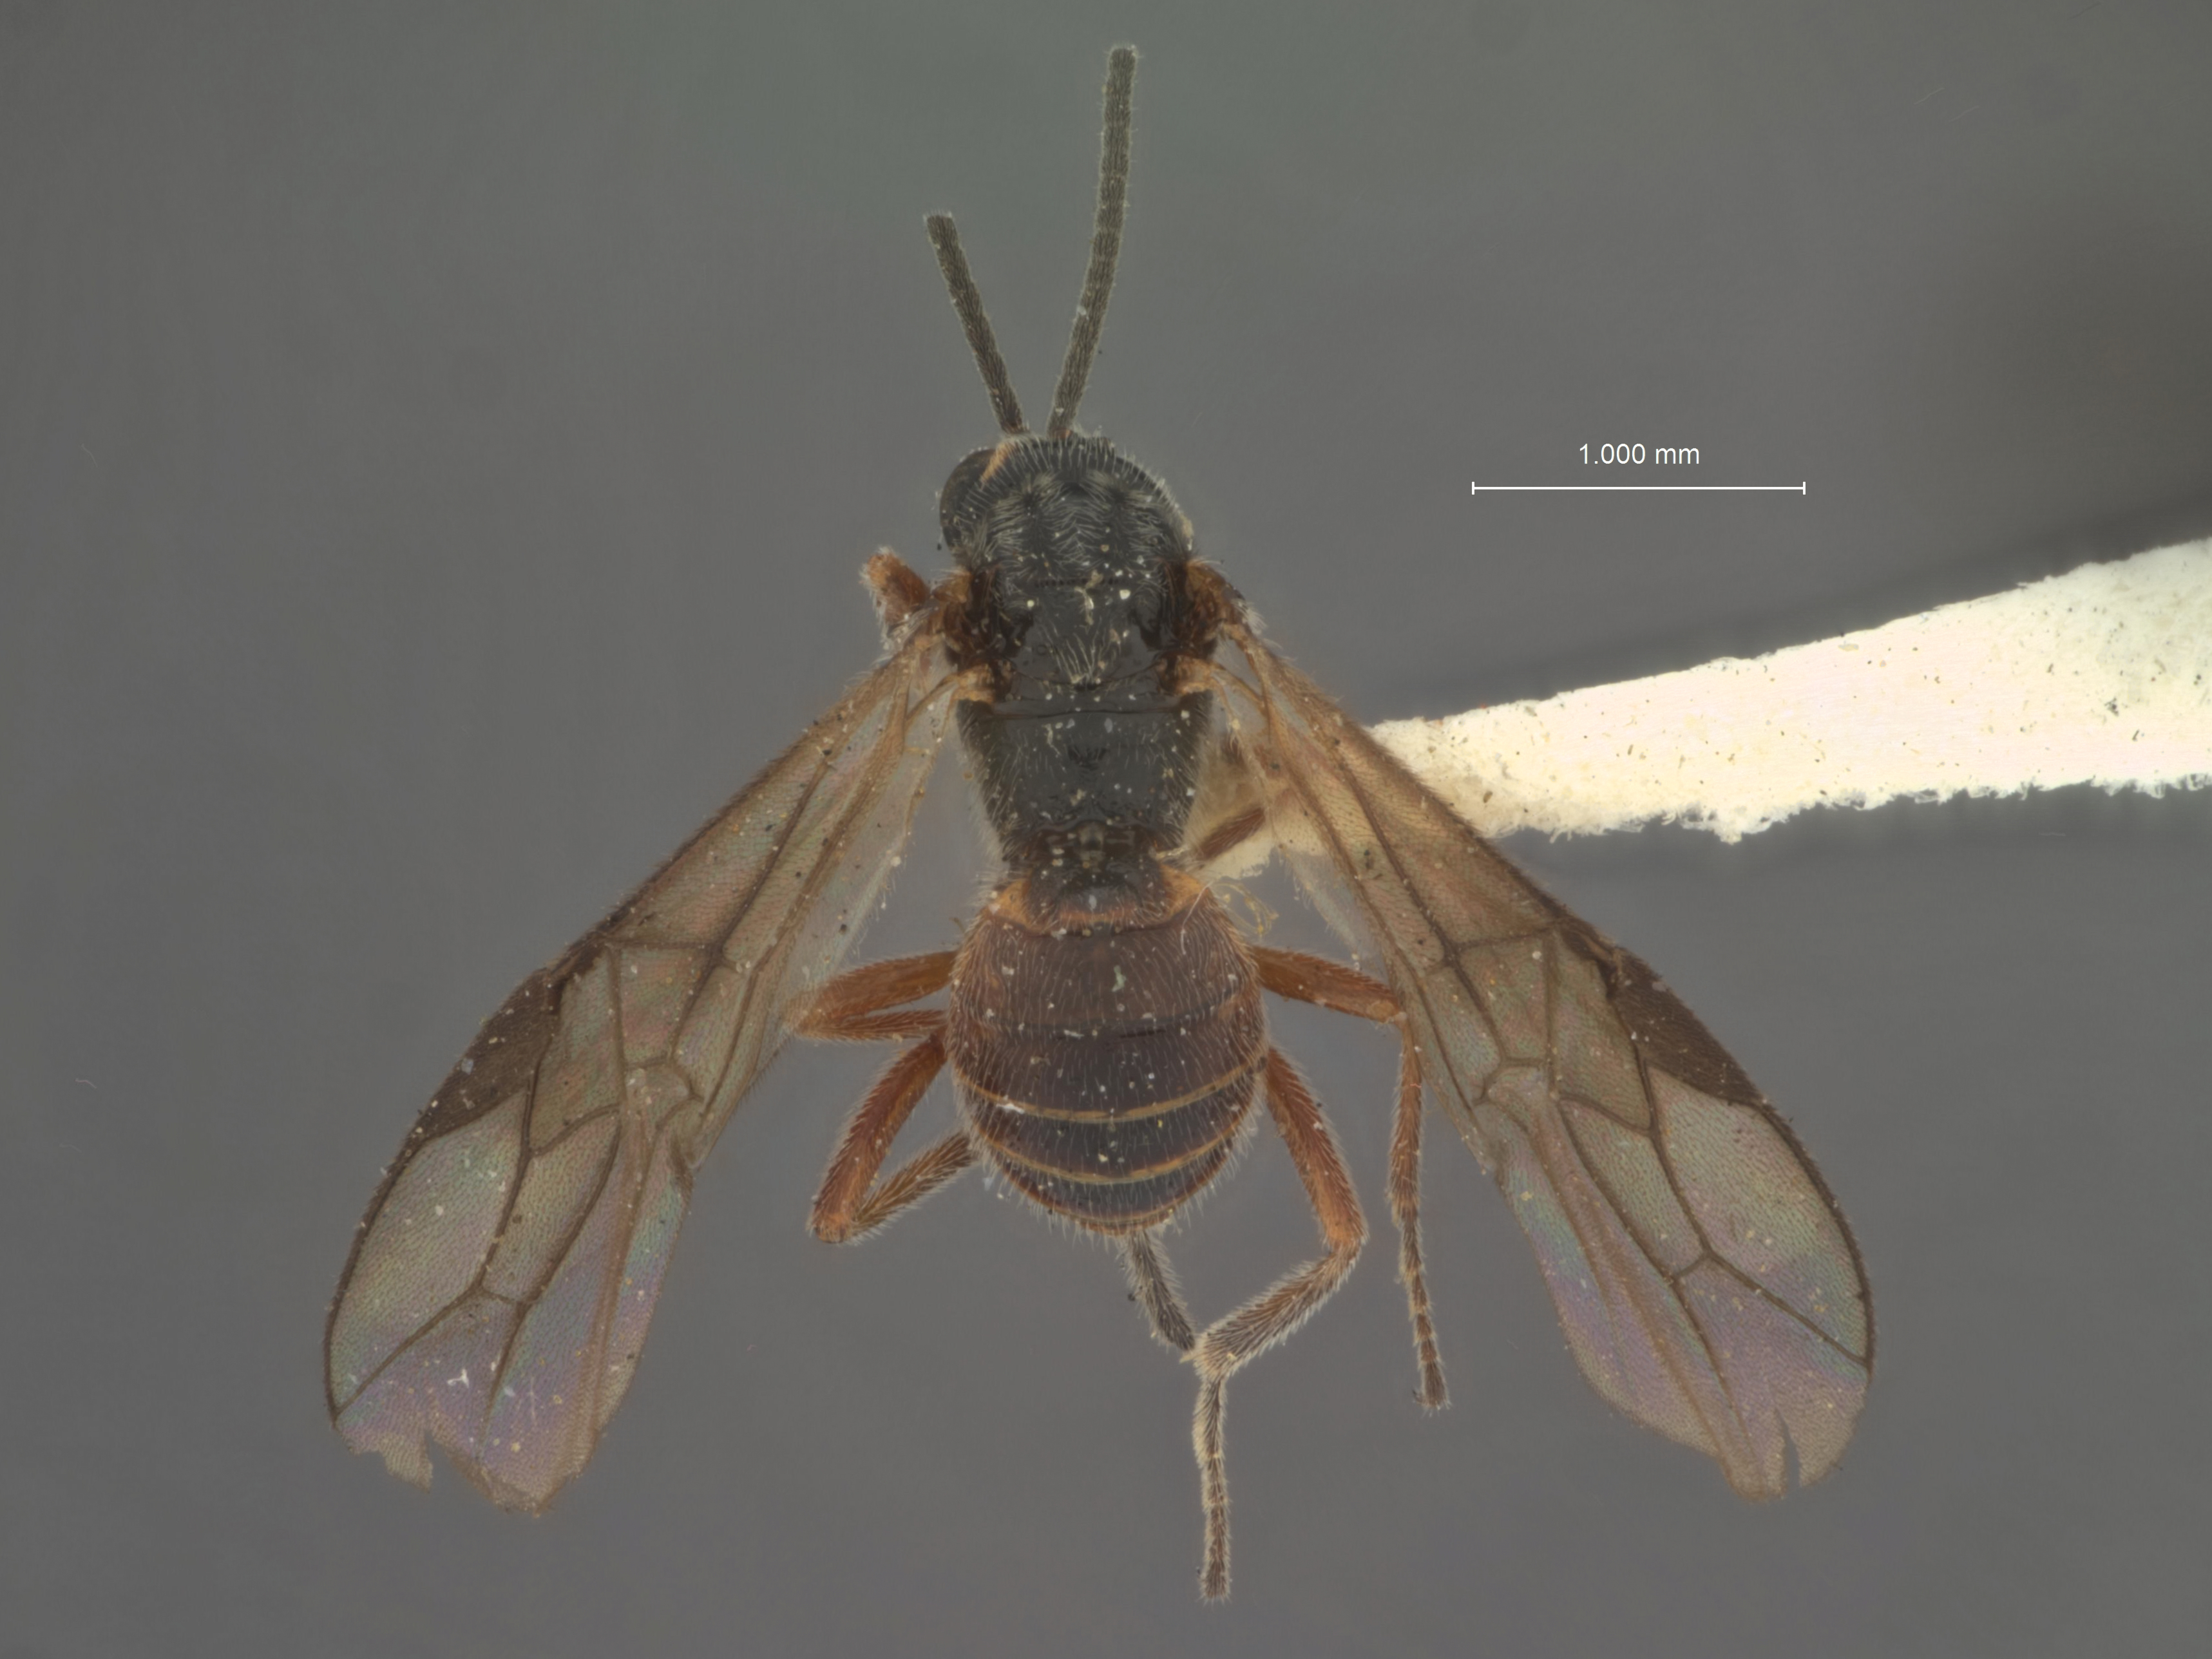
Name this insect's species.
Microbracon massasoit
